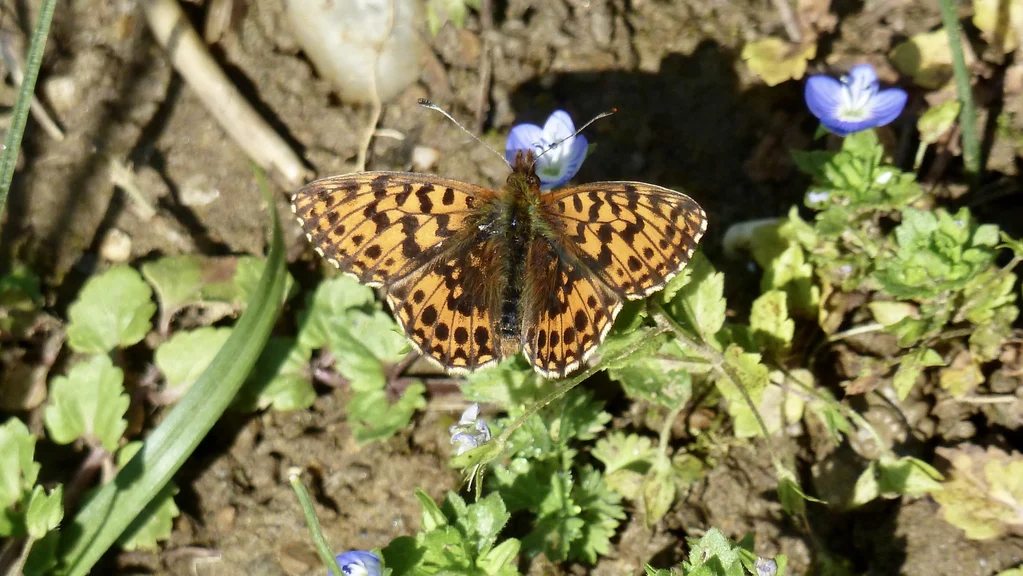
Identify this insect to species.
Boloria dia
